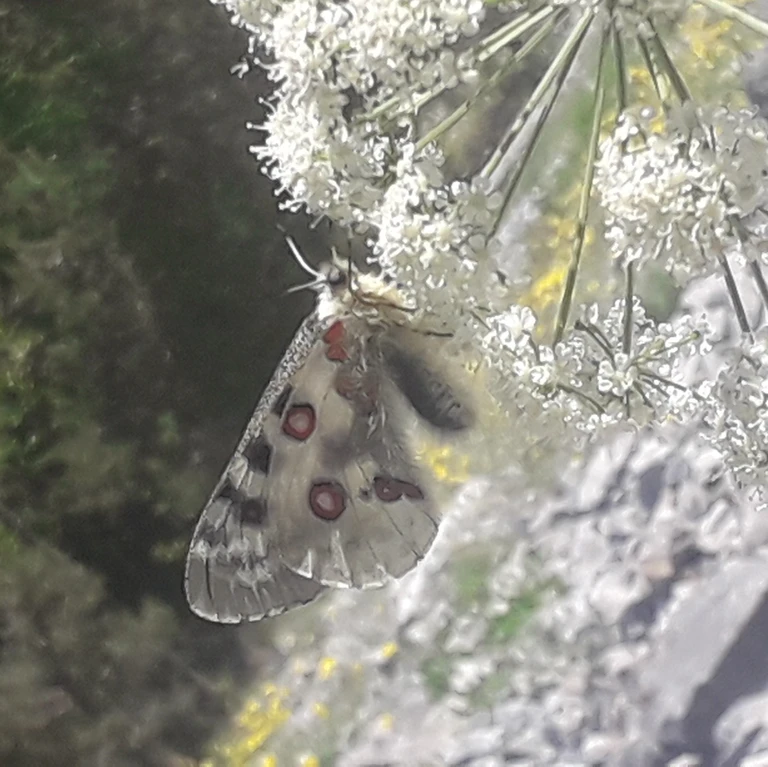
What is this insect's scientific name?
Parnassius apollo
